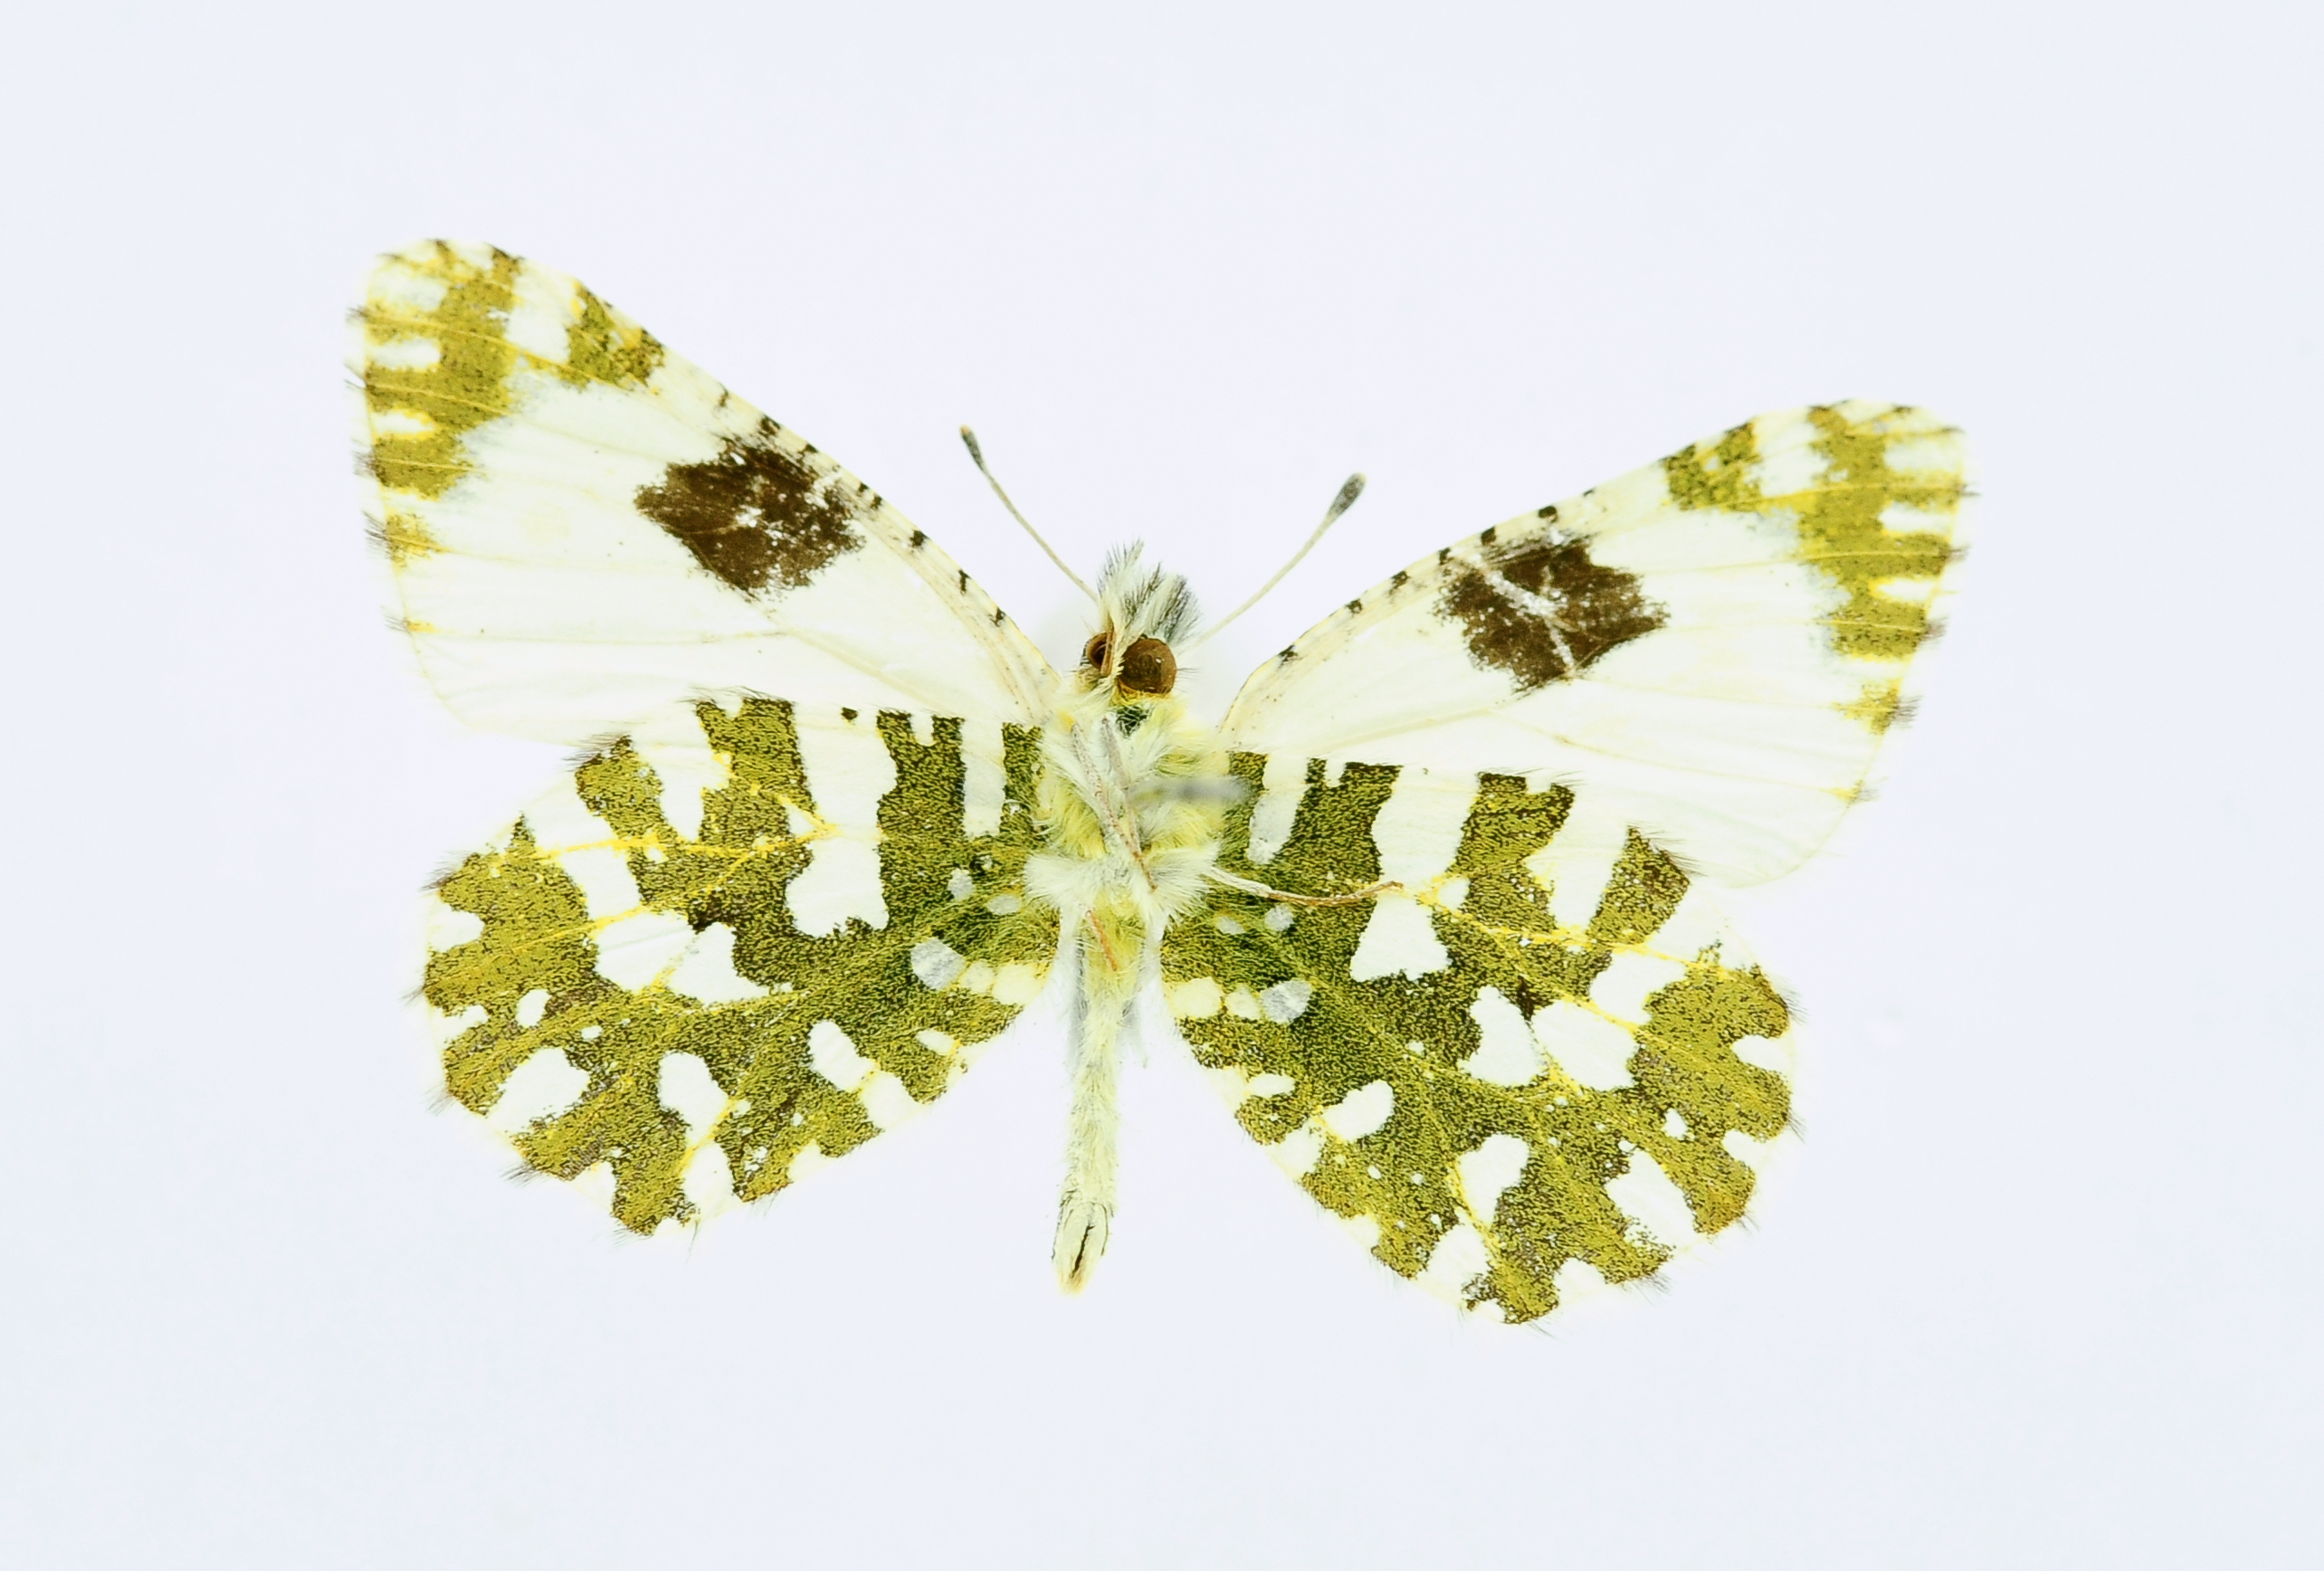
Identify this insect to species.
Euchloe belia
